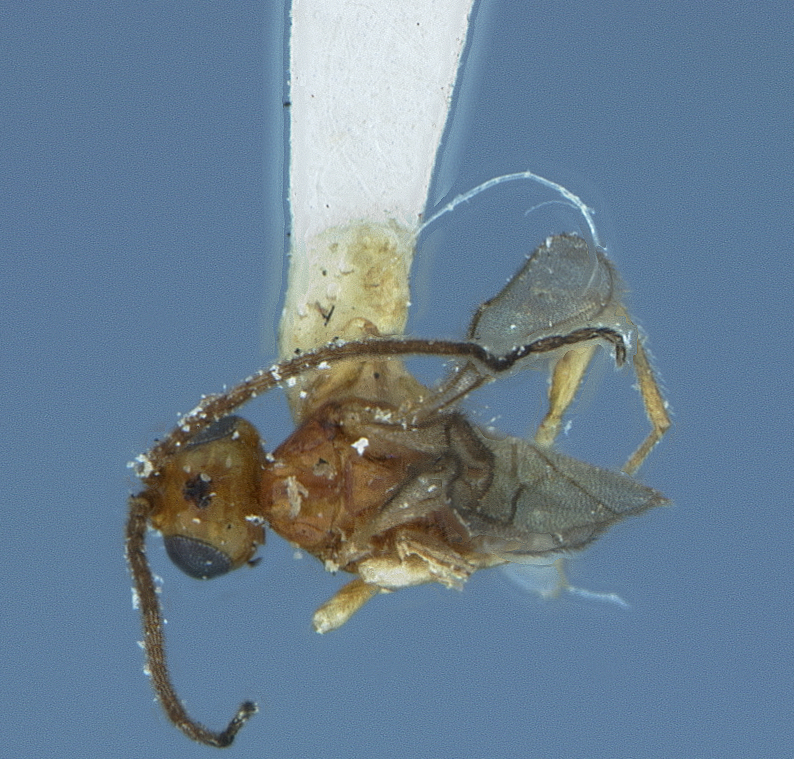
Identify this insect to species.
Homiopterus pacificus
